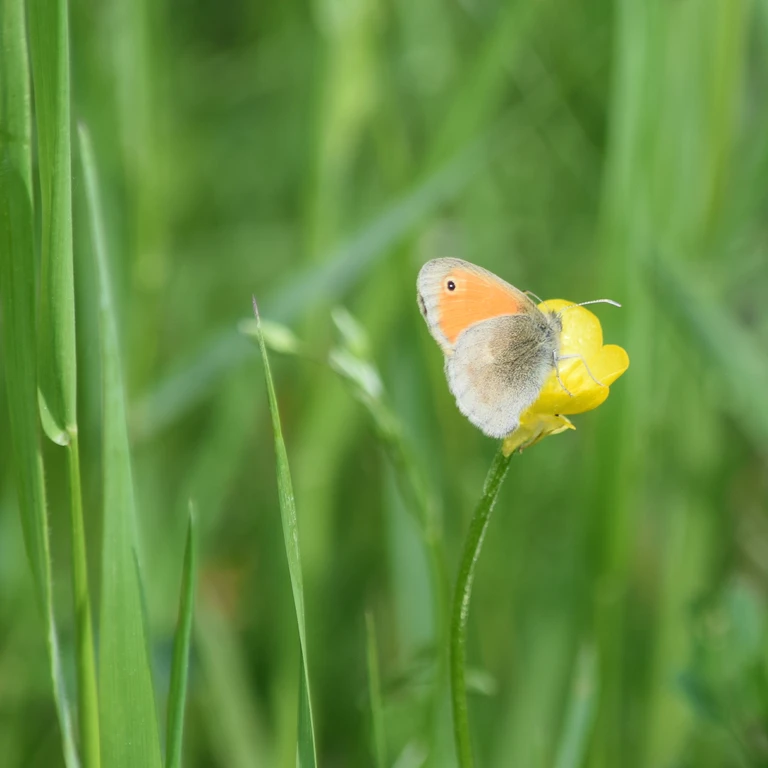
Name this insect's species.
Coenonympha pamphilus
